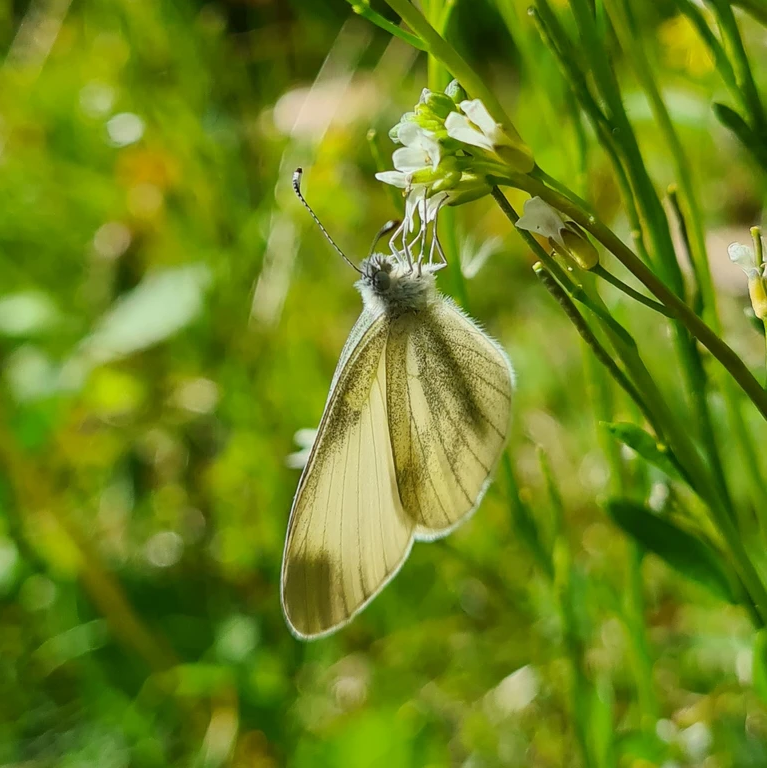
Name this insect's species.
Leptidea sinapis/juvernica
